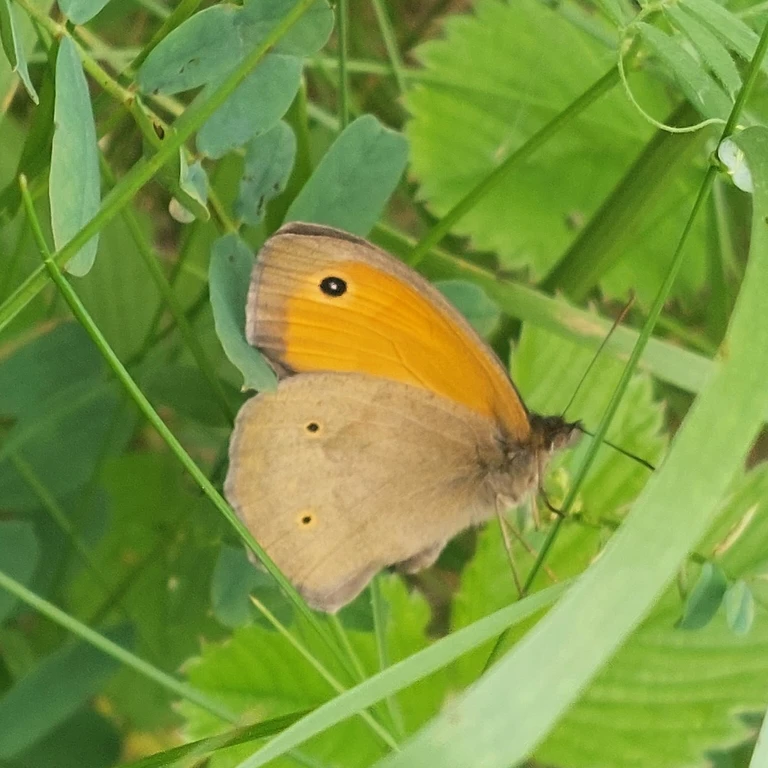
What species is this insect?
Maniola jurtina
